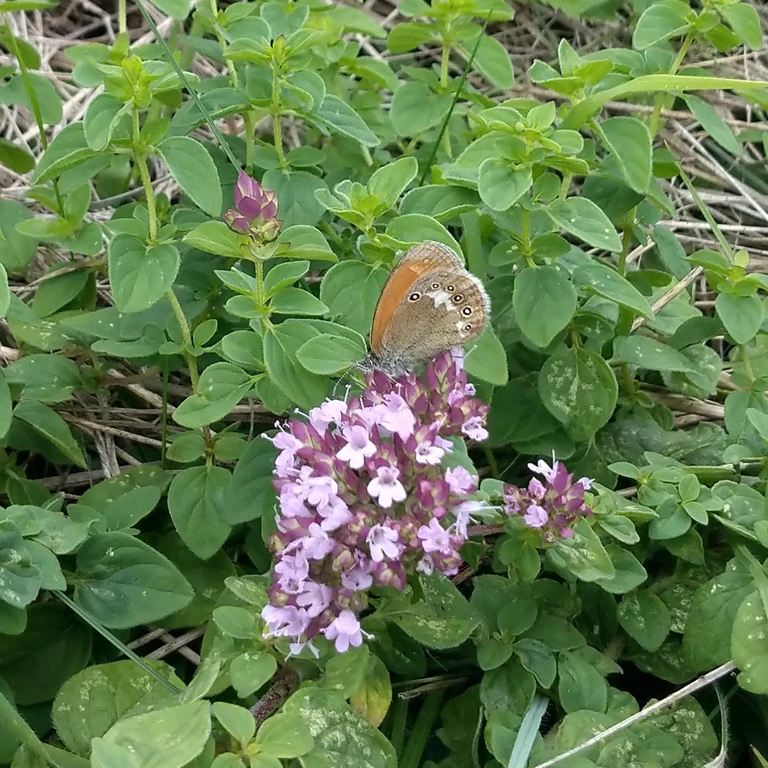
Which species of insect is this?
Coenonympha glycerion (also Coenonympha iphis)
